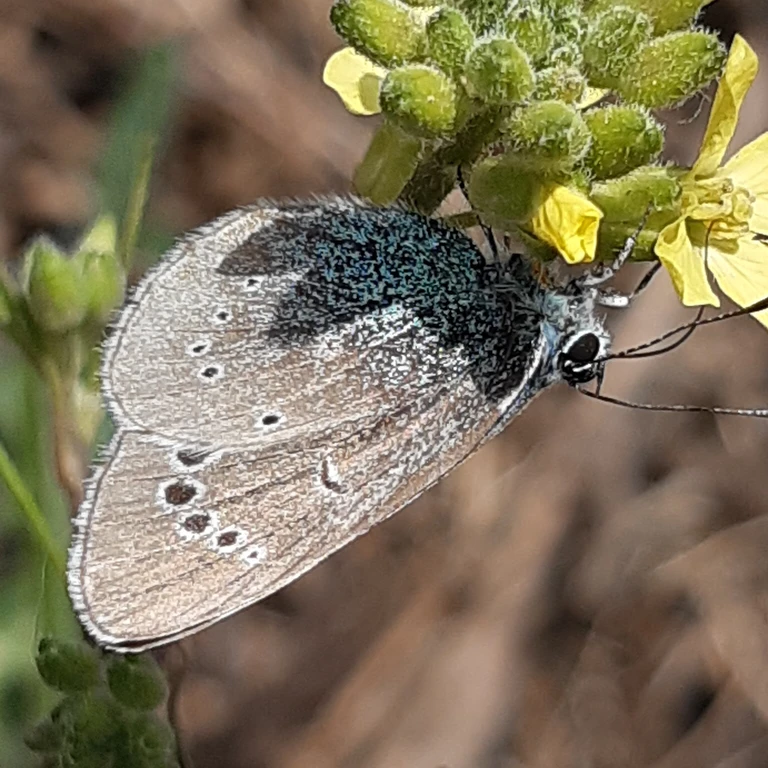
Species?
Glaucopsyche alexis
